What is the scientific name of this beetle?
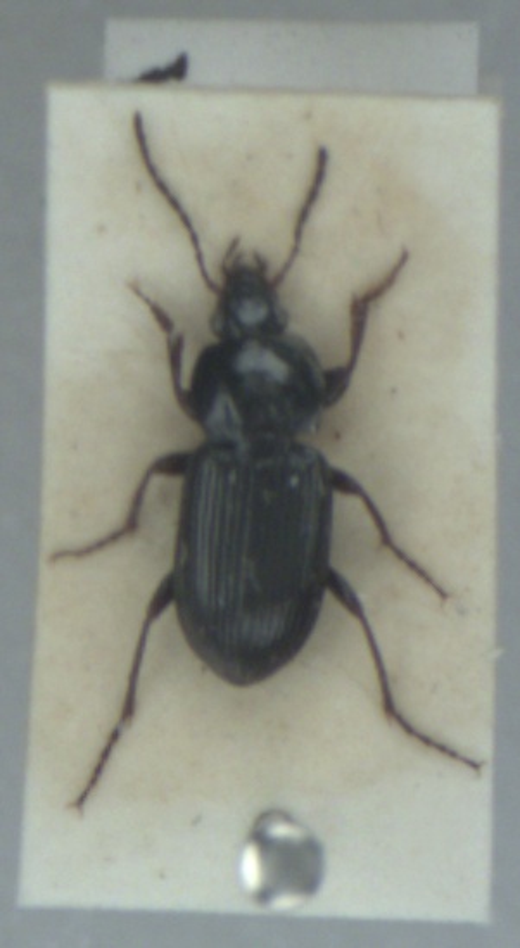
Pterostichus vernalis
